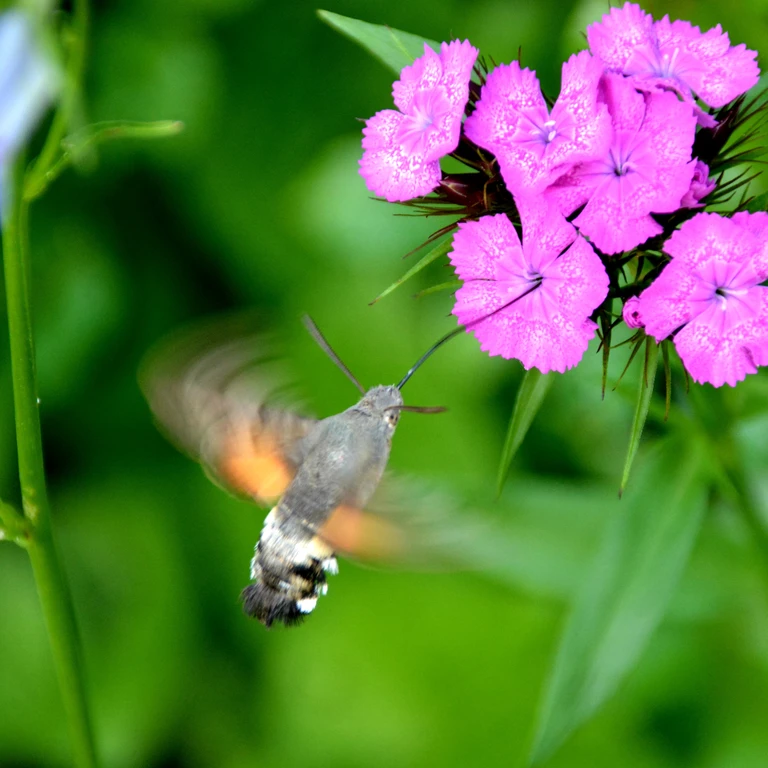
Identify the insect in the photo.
Macroglossum stellatarum
